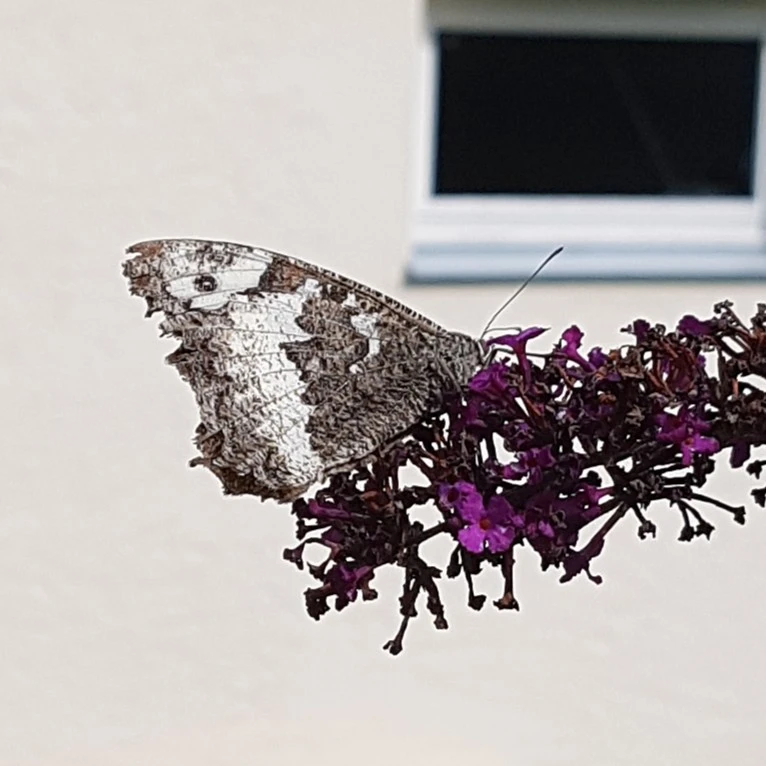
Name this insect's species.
Brintesia circe
